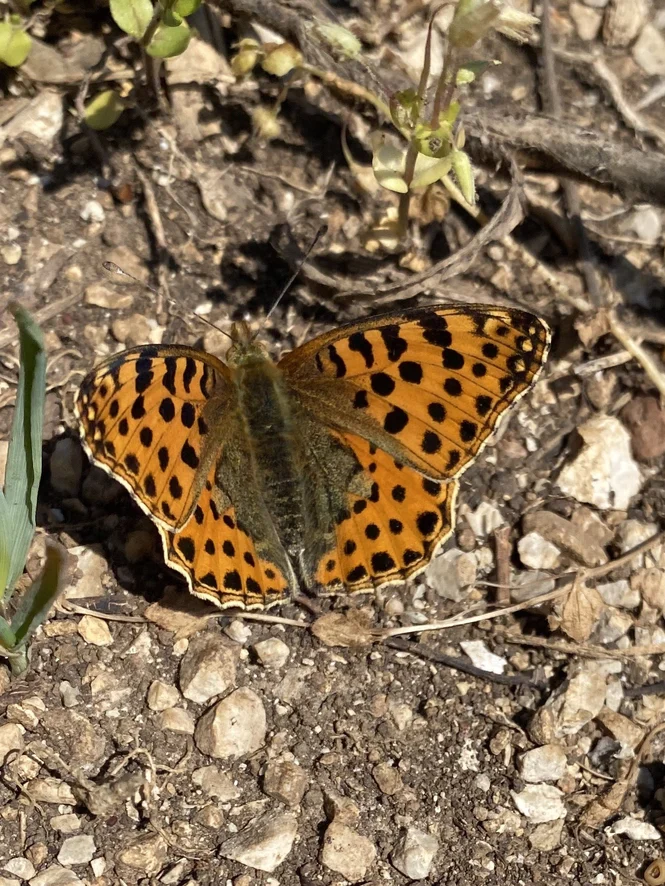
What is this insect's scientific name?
Issoria lathonia
